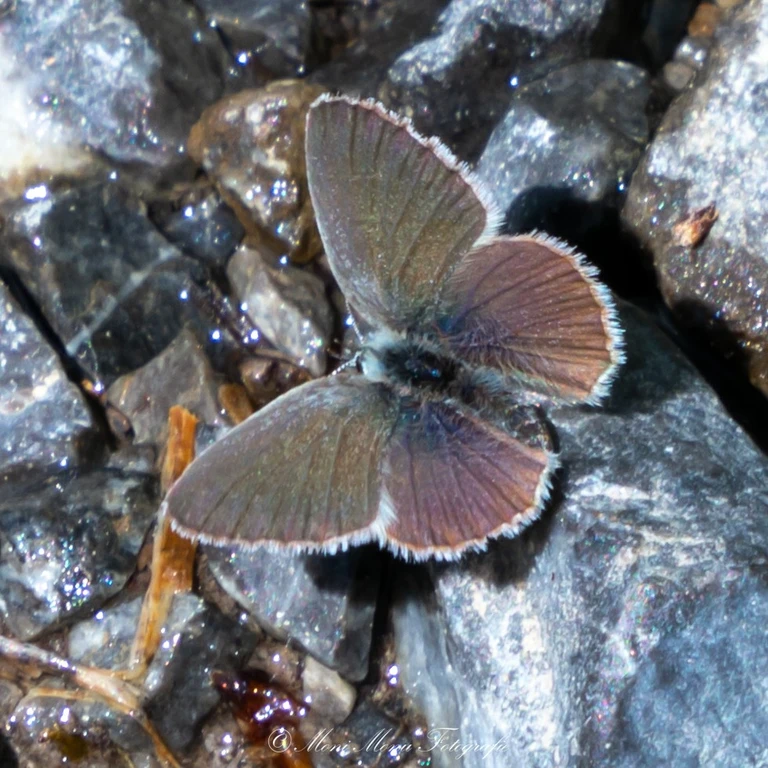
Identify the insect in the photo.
Cupido minimus
